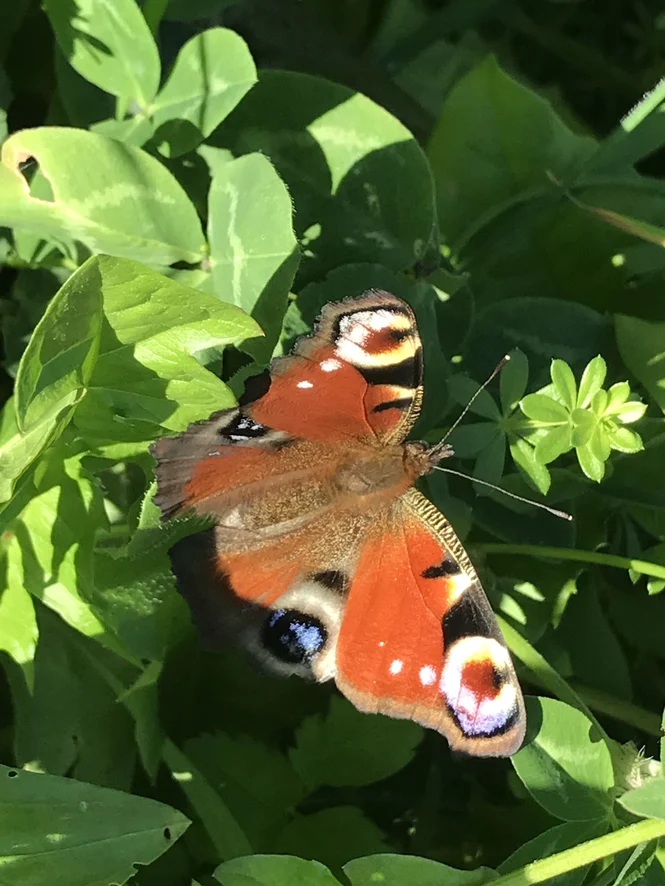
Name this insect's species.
Aglais io
